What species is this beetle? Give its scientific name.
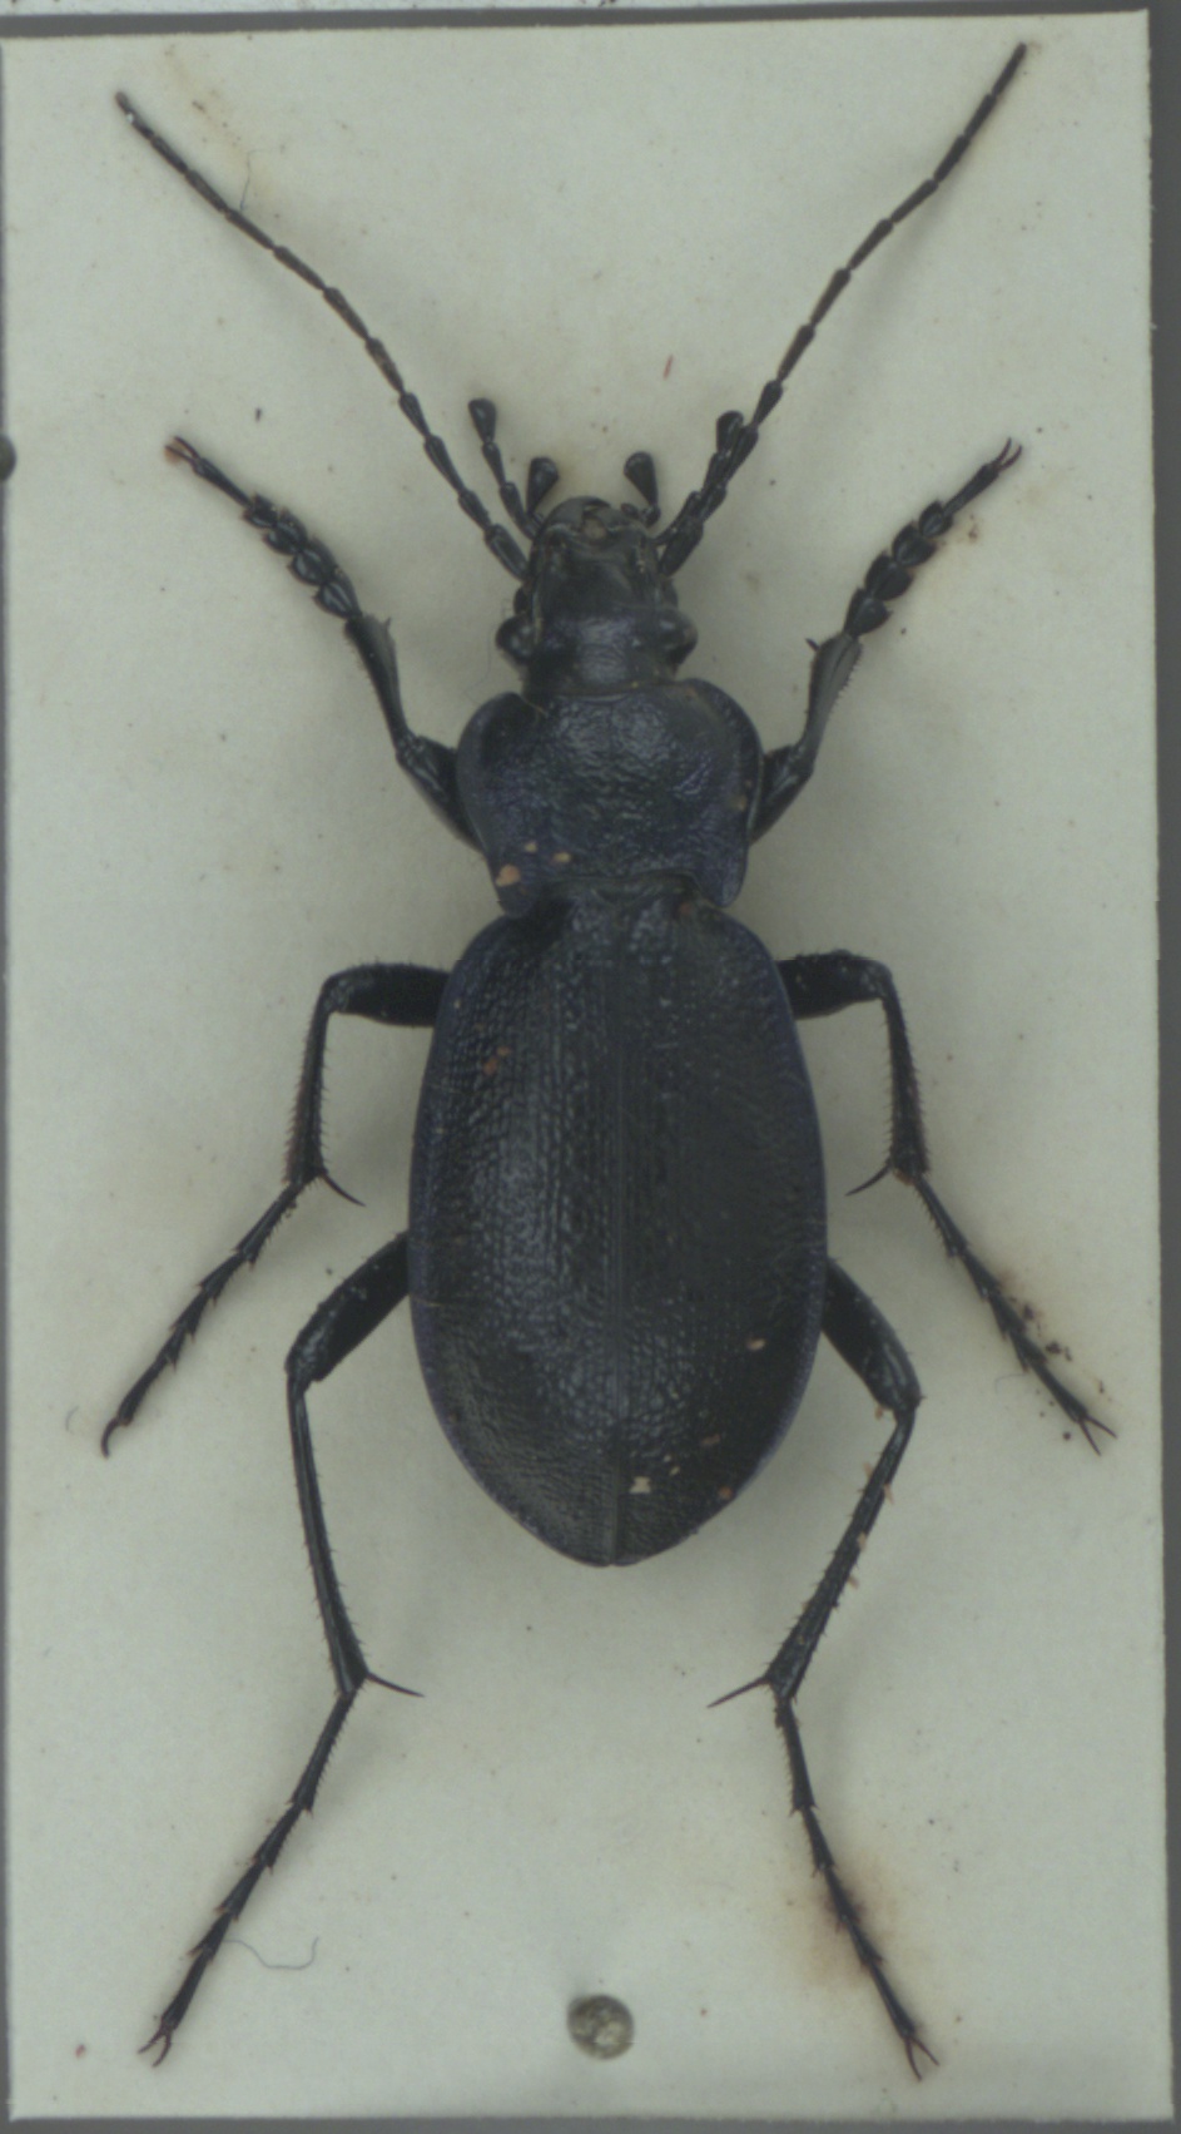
Carabus problematicus
